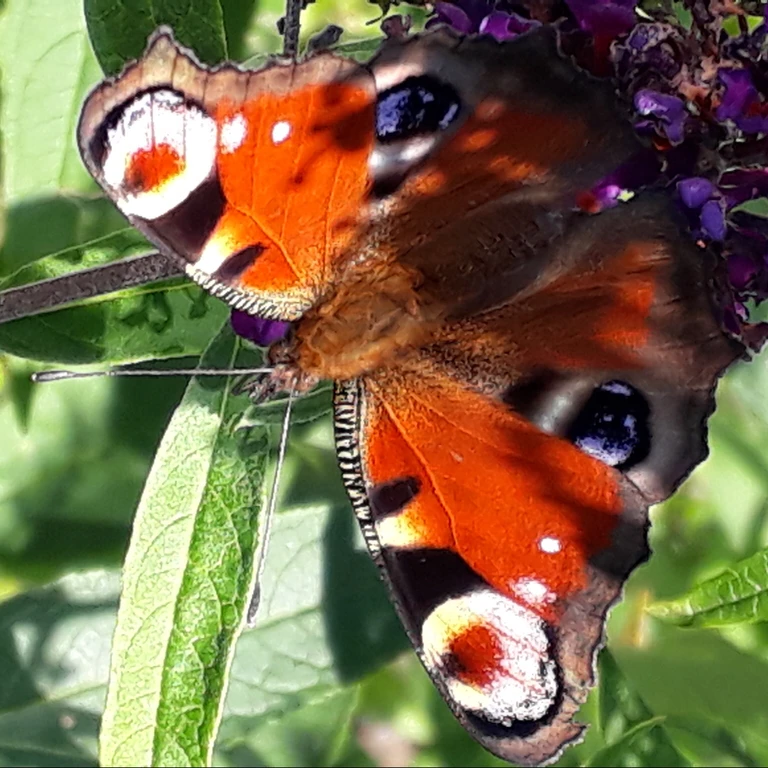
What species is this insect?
Aglais io
